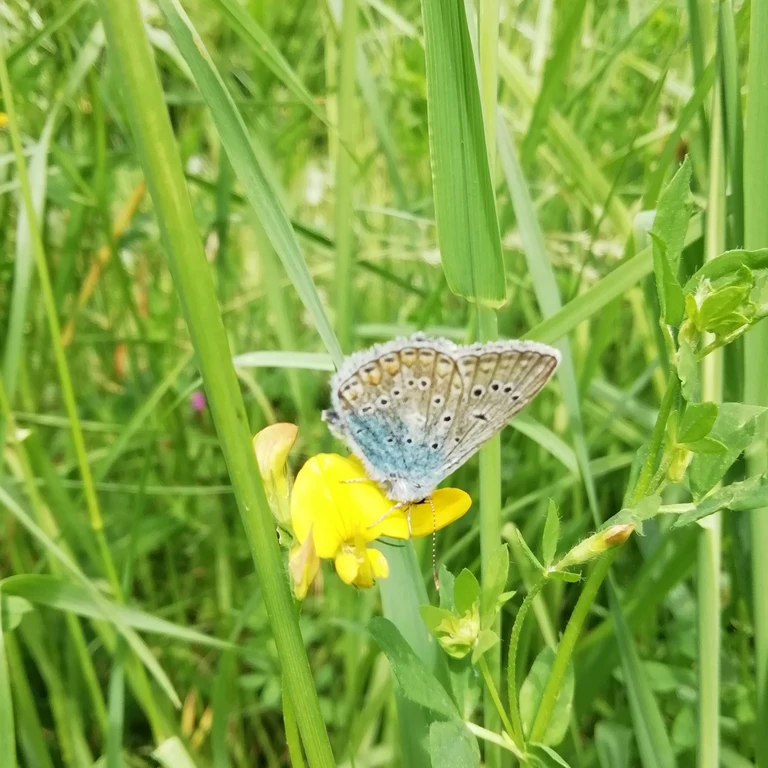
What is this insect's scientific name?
Polyommatus icarus
